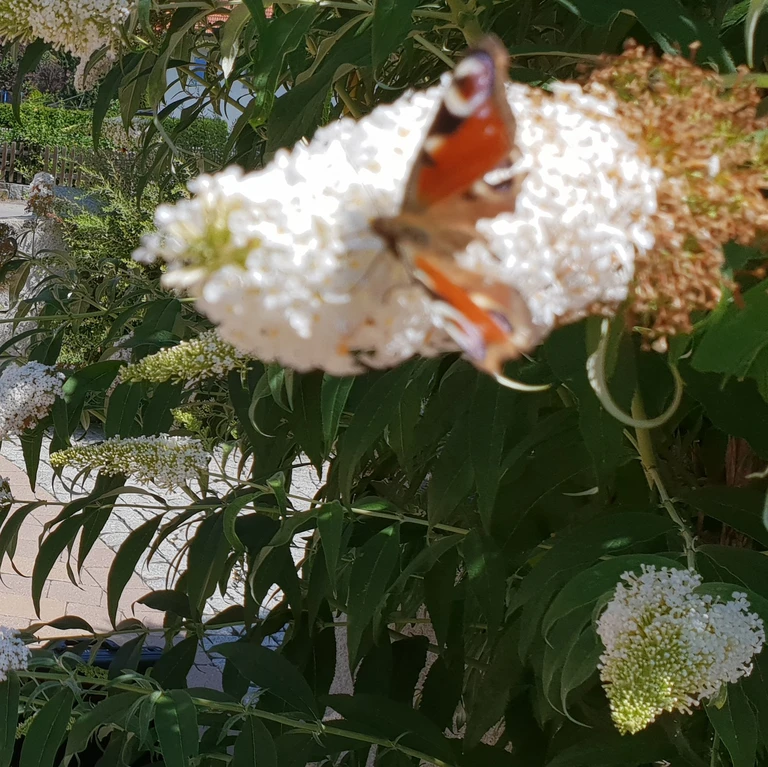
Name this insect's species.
Aglais io
